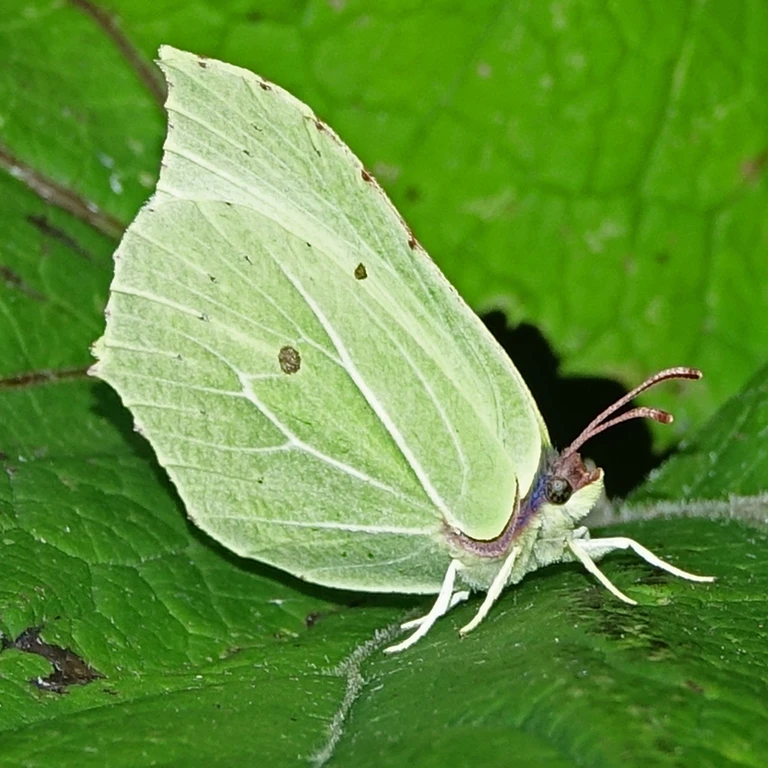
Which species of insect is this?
Gonepteryx rhamni
